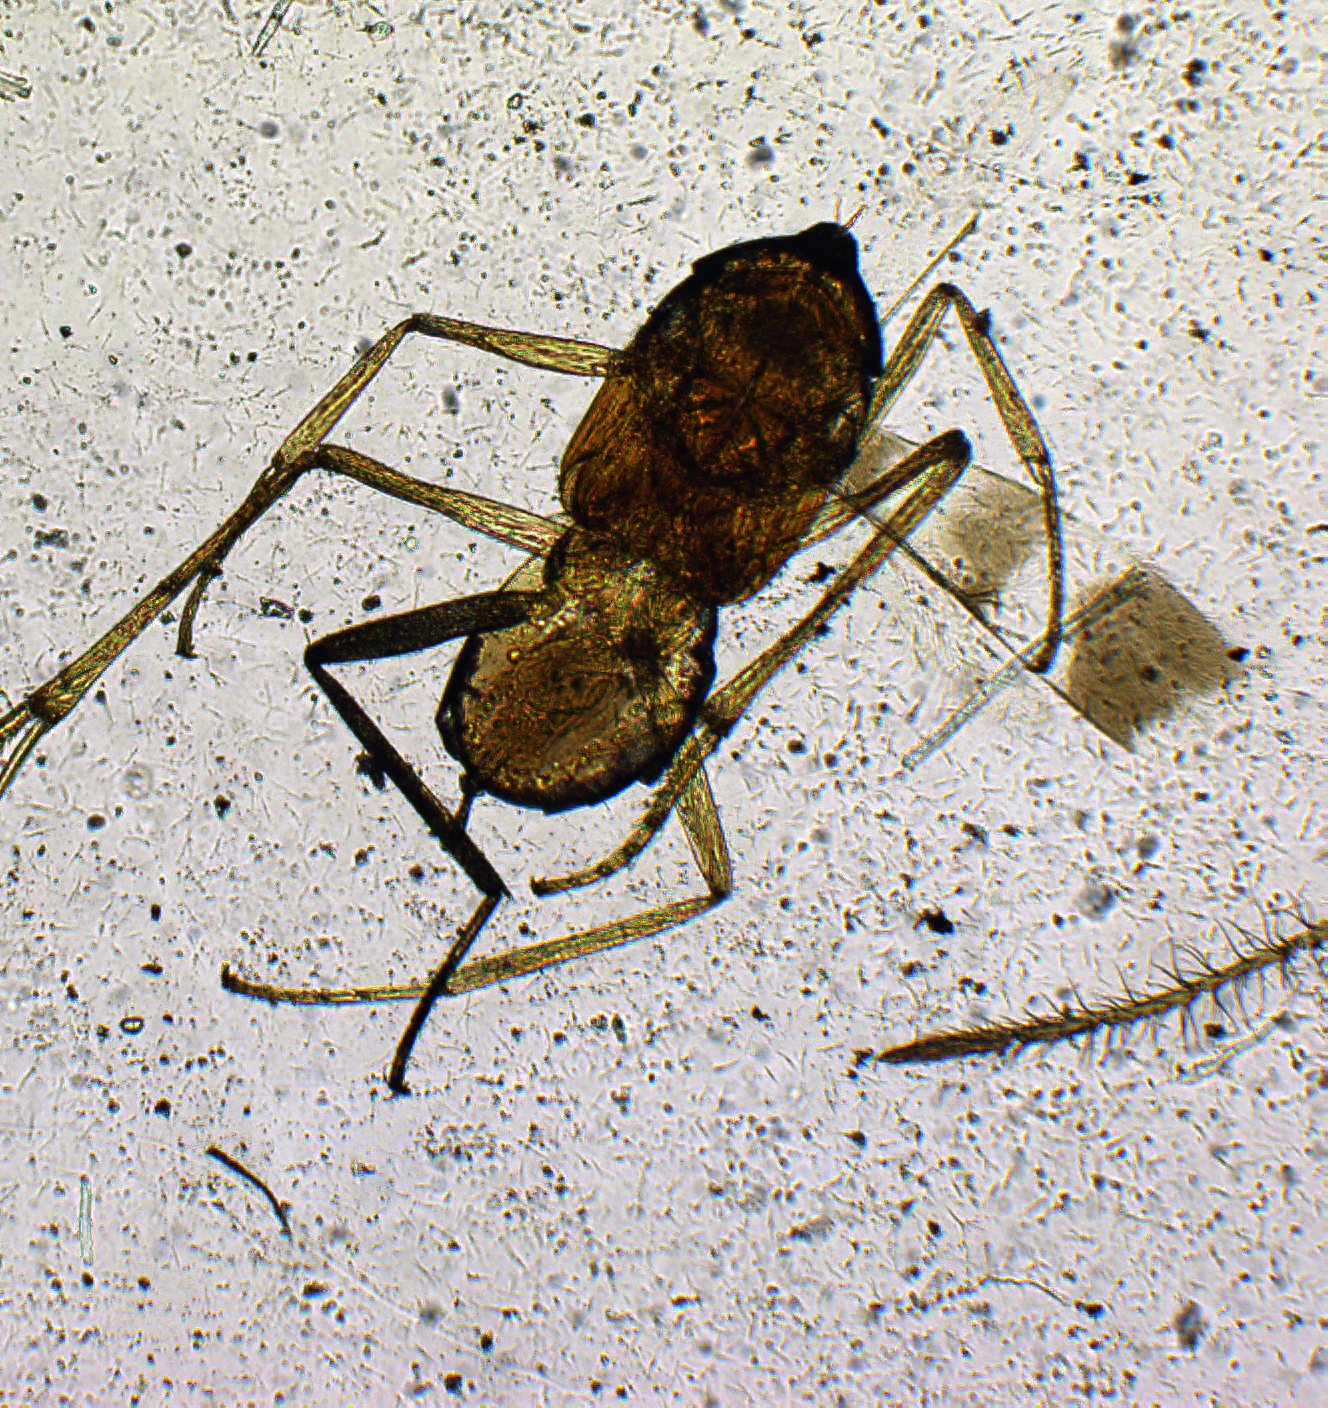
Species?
Leptomastidea sayadriae
